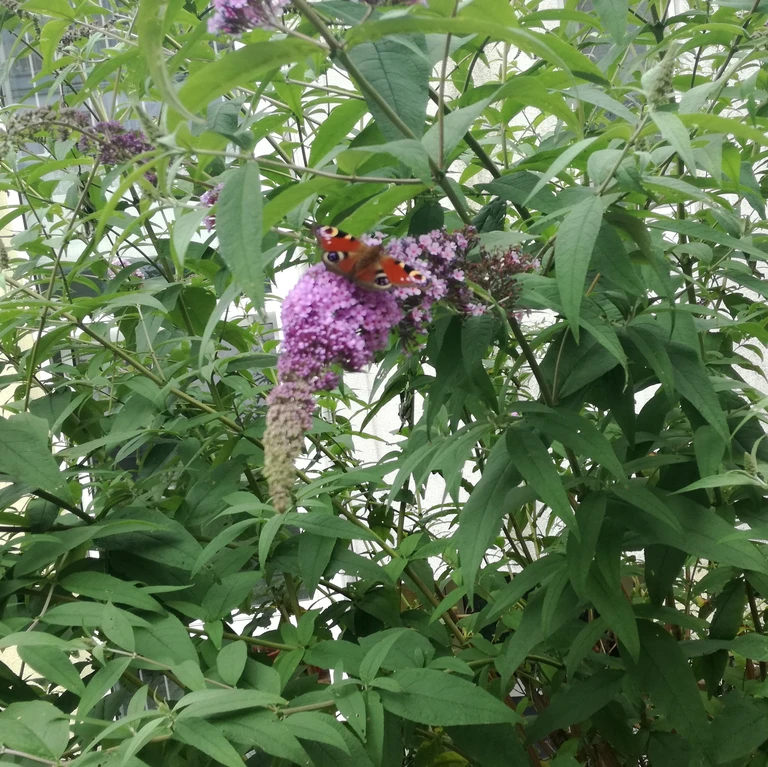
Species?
Aglais io
